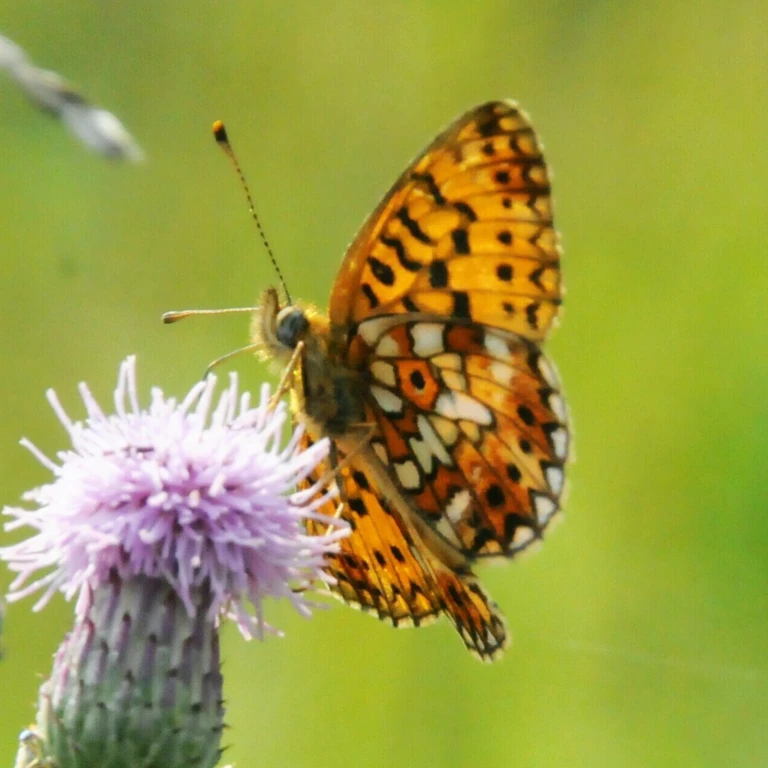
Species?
Boloria selene
